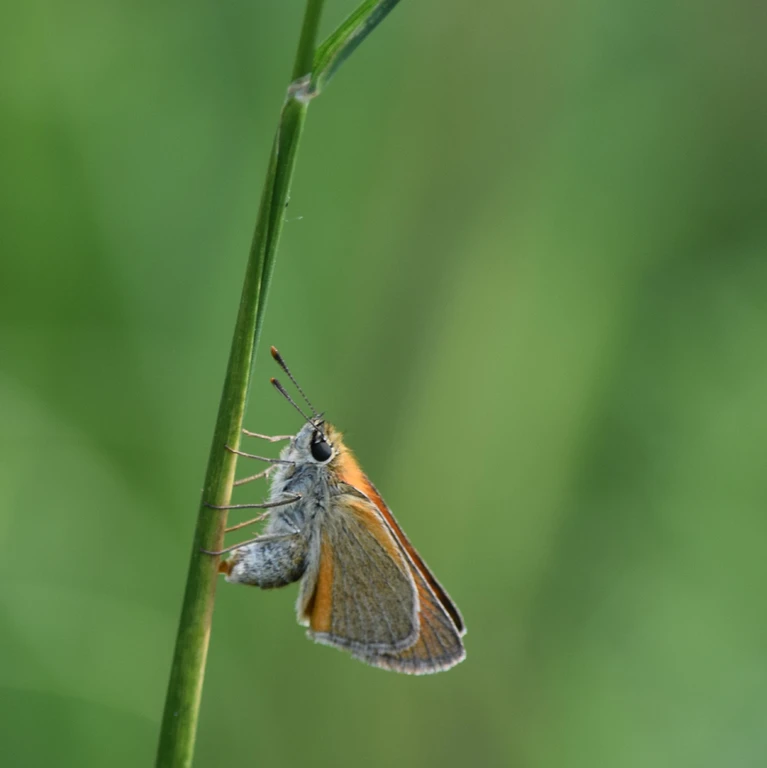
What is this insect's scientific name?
Thymelicus sylvestris
